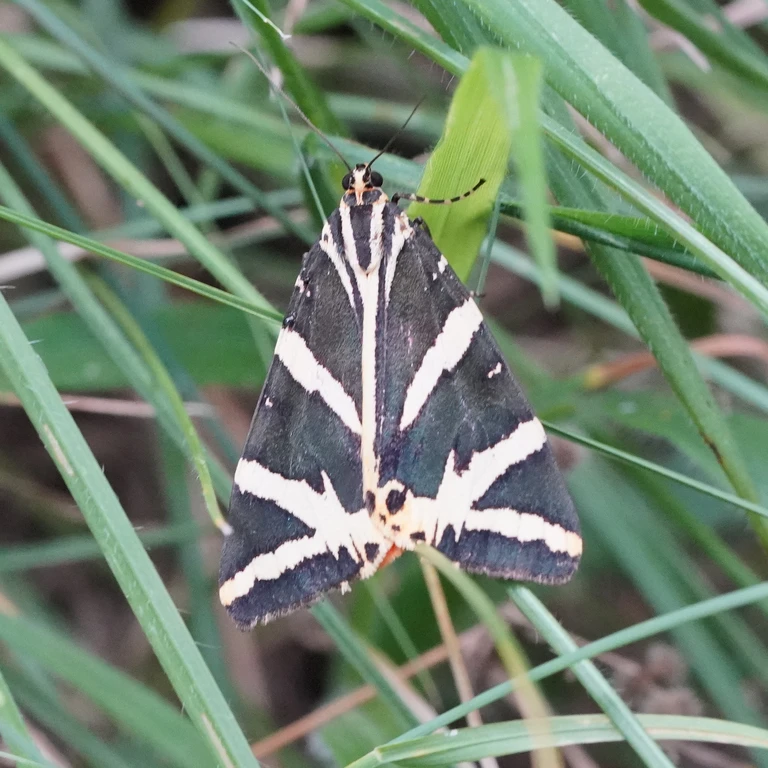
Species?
Euplagia quadripunctaria
